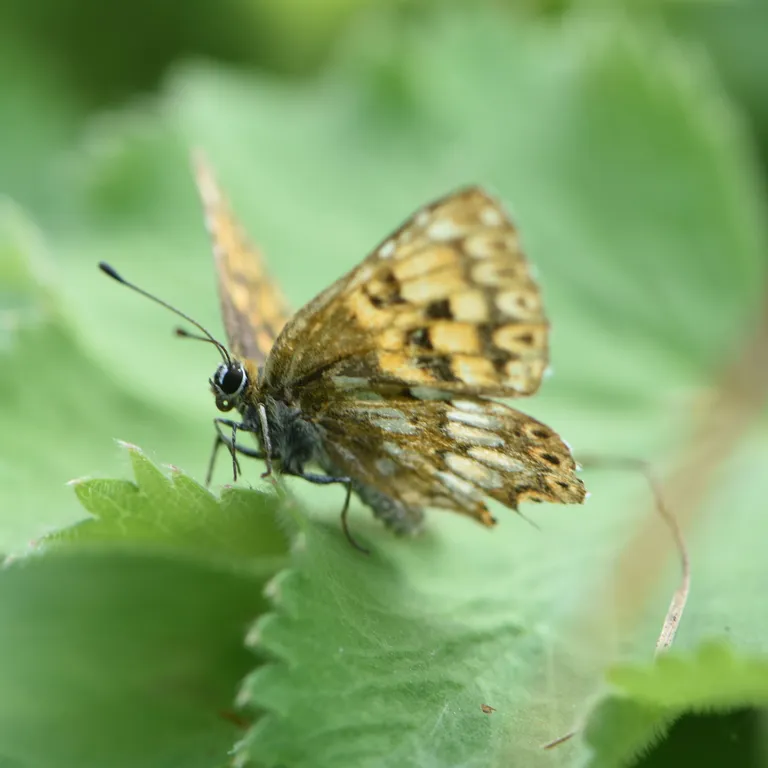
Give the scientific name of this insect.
Hamearis lucina
